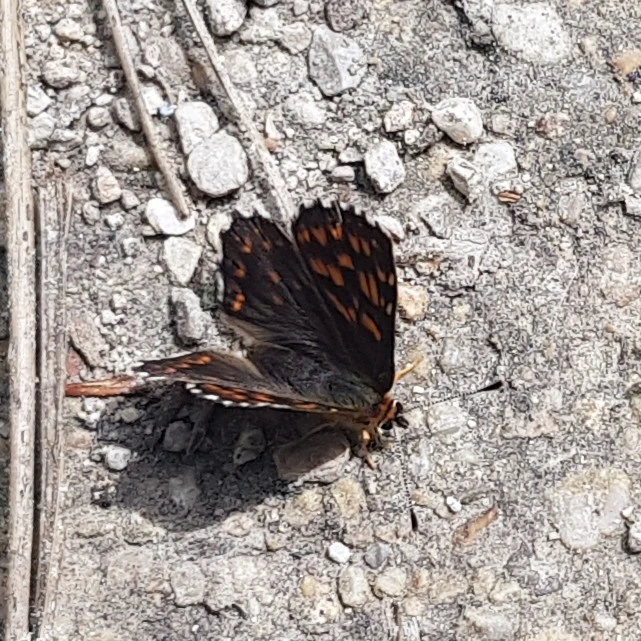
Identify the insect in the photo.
Hamearis lucina
